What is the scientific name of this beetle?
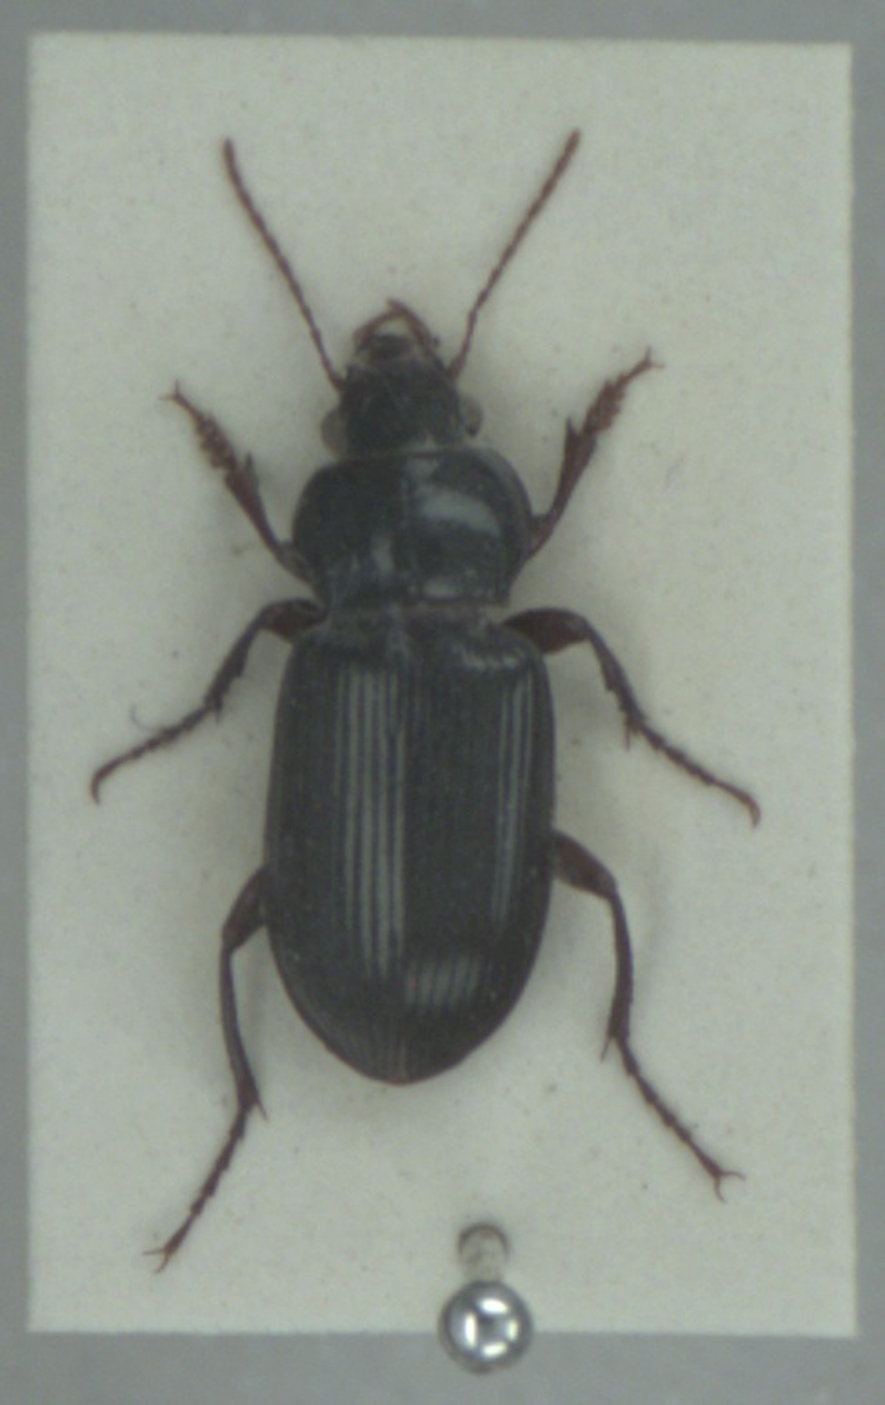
Amara convexiuscula
